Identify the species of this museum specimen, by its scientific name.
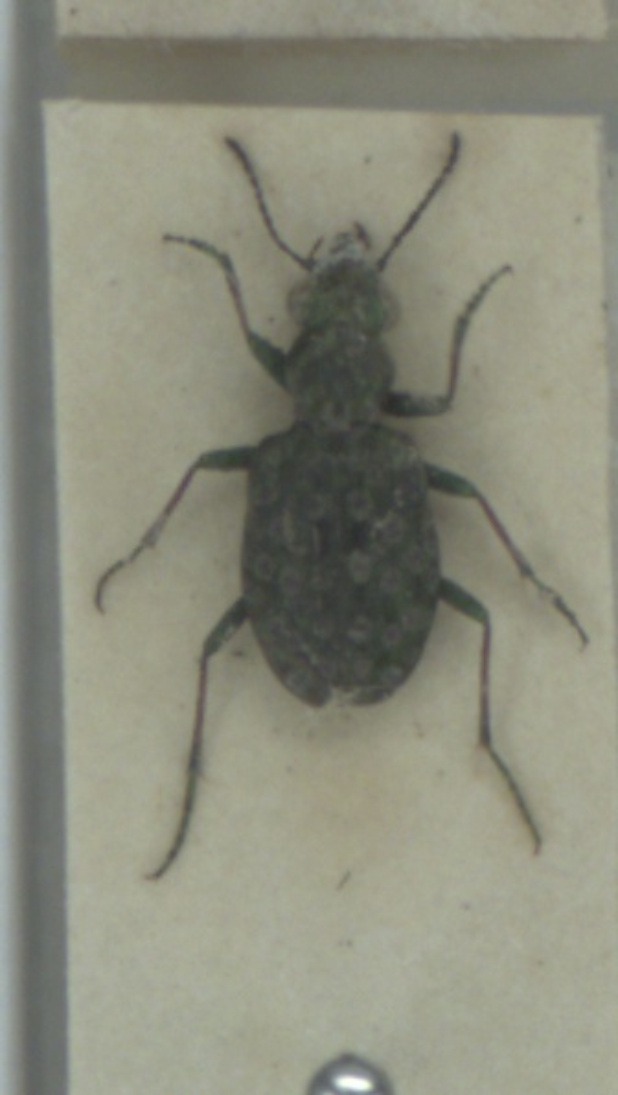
Elaphrus riparius
